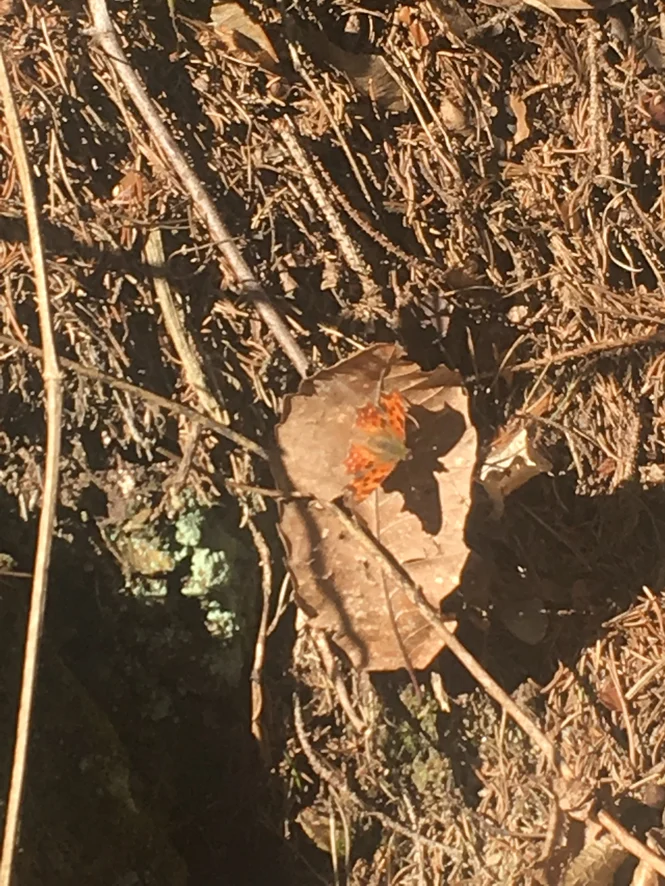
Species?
Polygonia c-album
